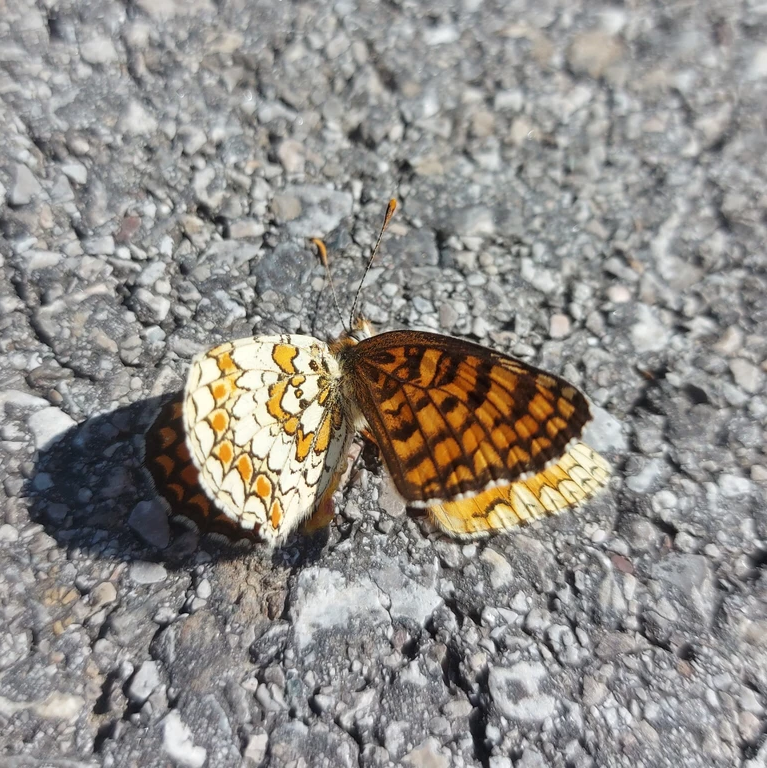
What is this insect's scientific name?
Melitaea phoebe
